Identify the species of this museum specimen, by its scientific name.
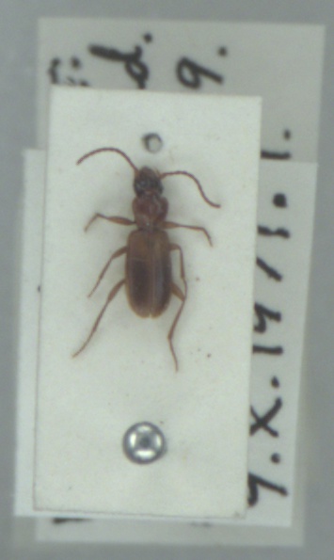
Trechoblemus micros
